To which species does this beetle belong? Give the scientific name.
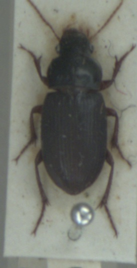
Harpalus smaragdinus
